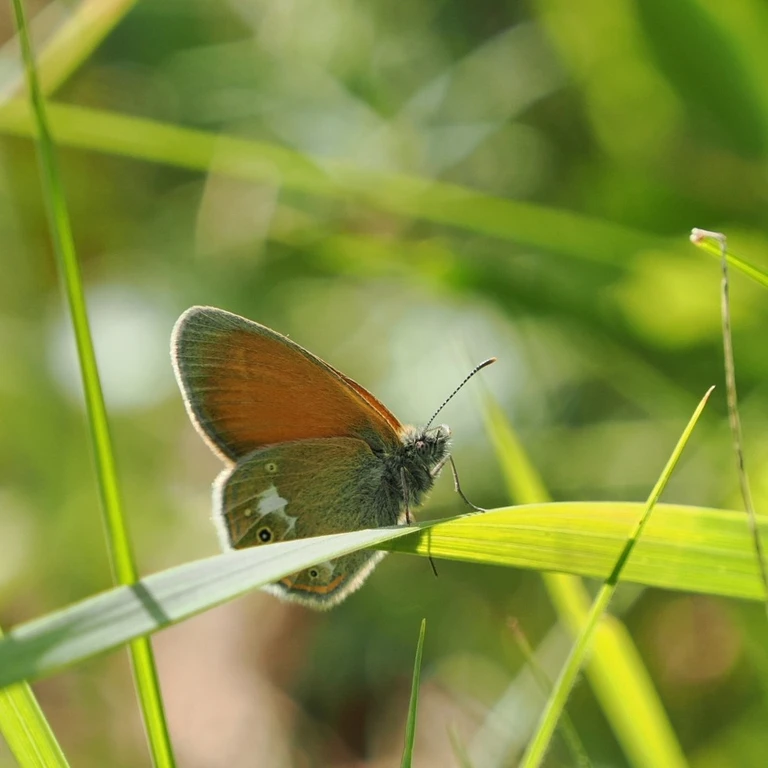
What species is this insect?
Coenonympha glycerion (also Coenonympha iphis)
